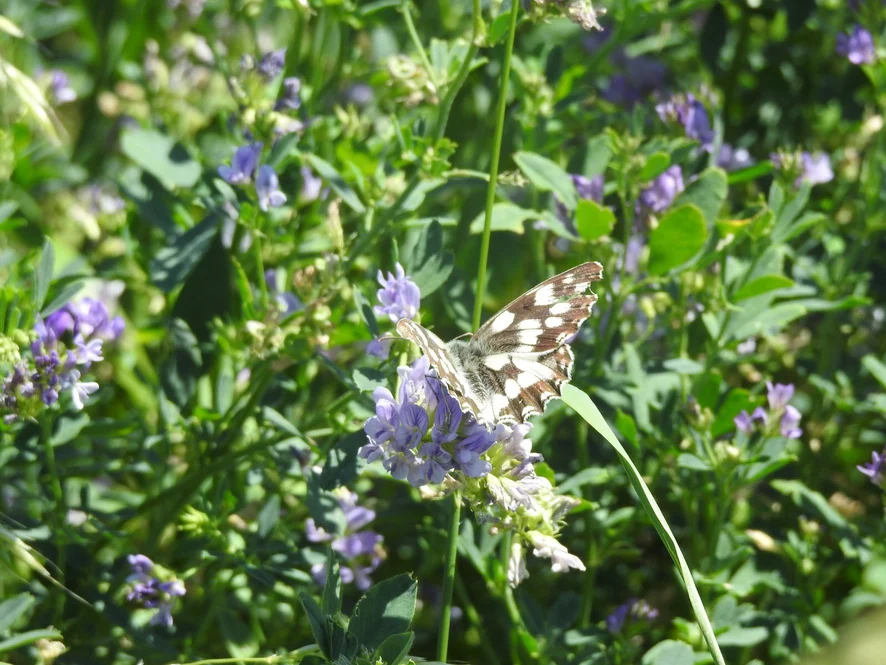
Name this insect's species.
Melanargia galathea
